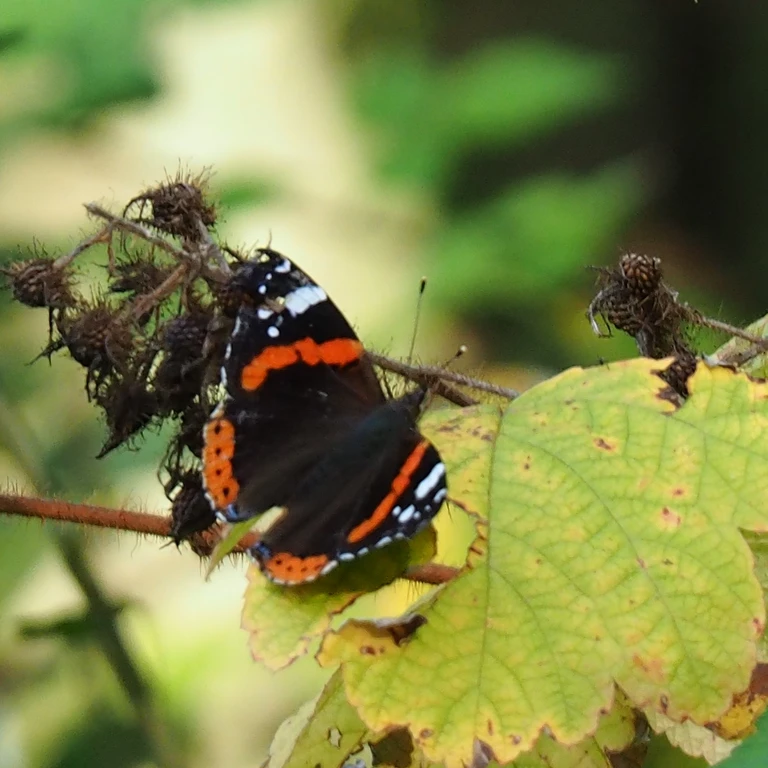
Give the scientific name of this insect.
Vanessa atalanta
